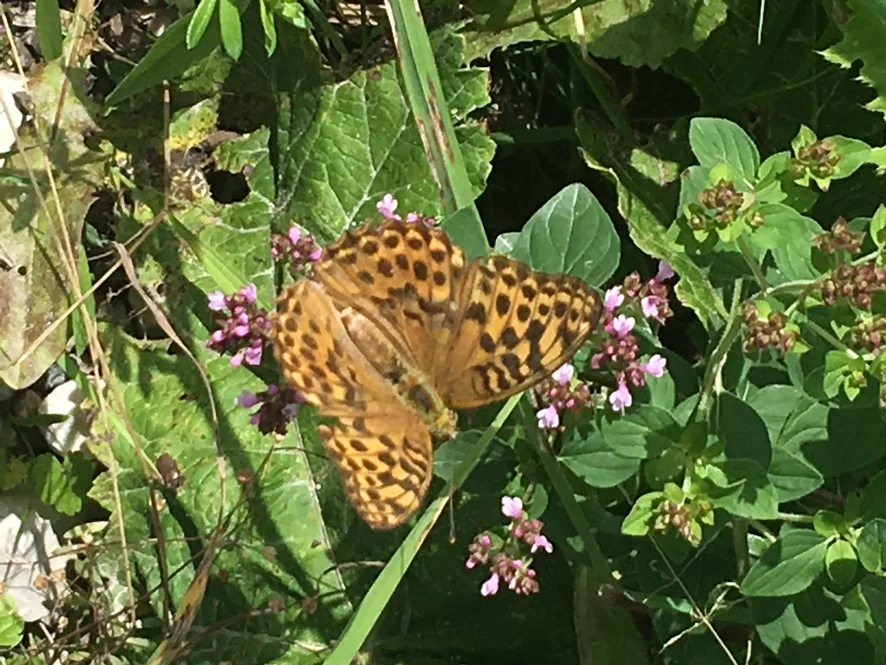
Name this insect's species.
Argynnis paphia
